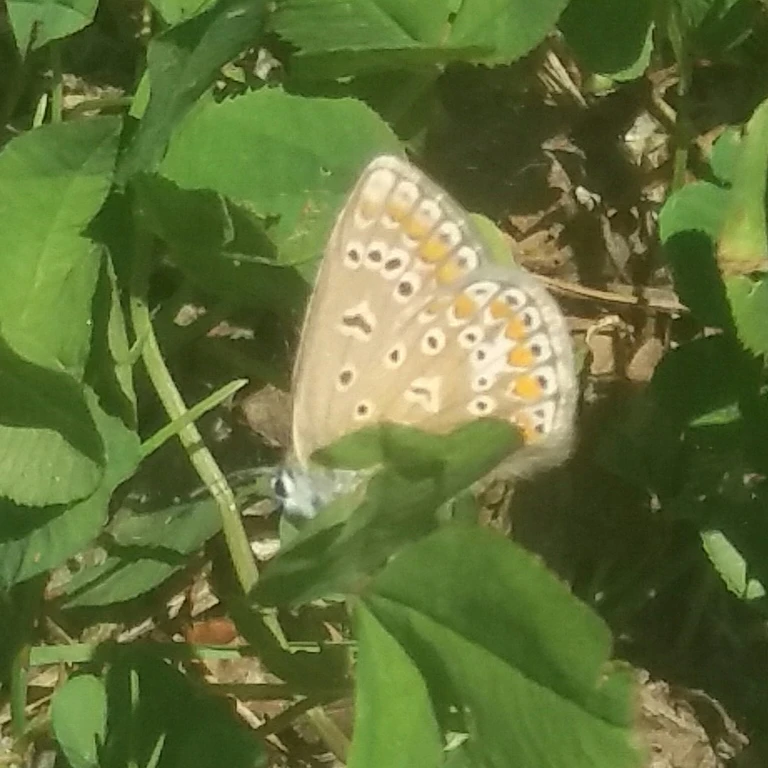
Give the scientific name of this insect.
Polyommatus icarus
